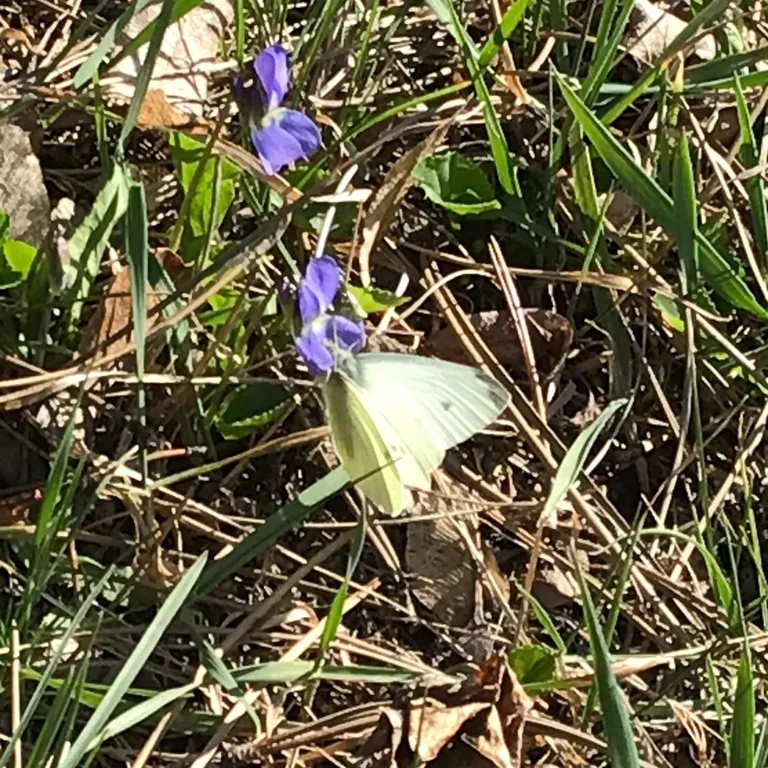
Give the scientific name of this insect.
Pieris rapae
